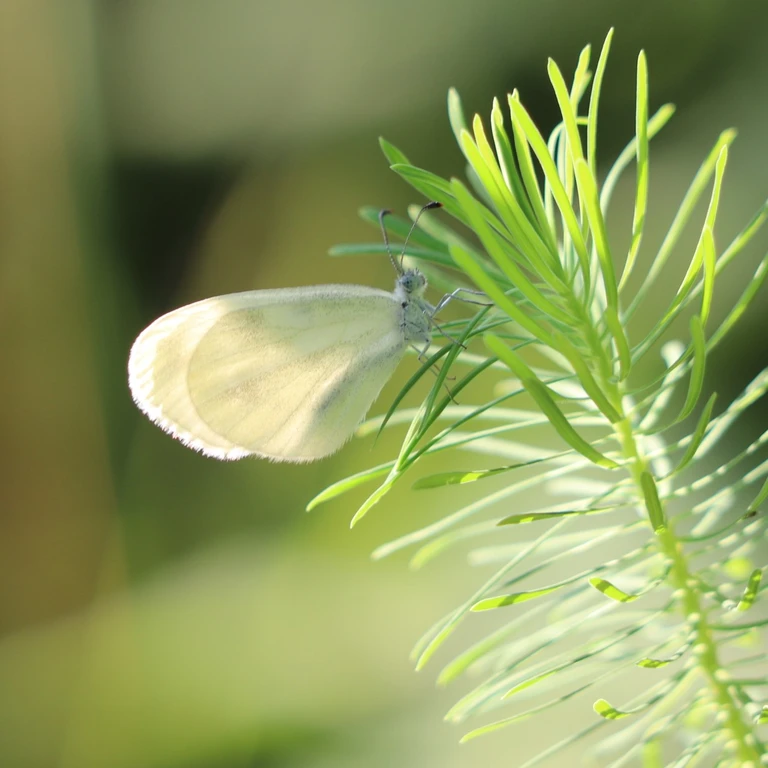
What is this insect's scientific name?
Leptidea sinapis/juvernica
